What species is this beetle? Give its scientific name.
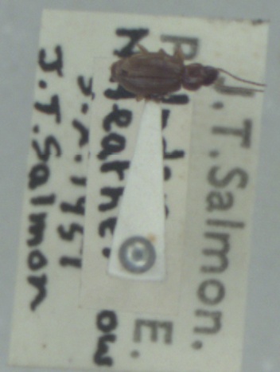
Trechus obtusus
